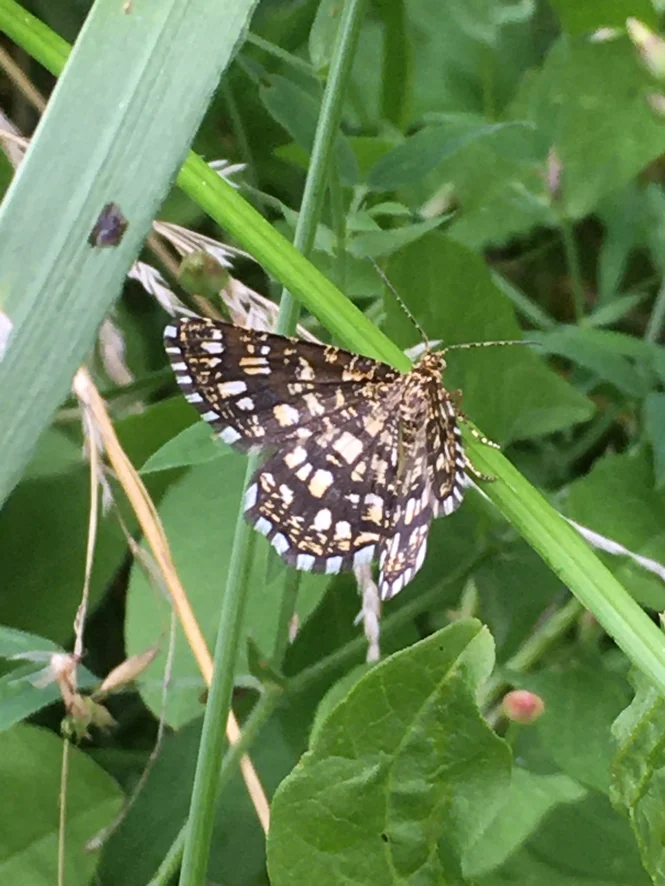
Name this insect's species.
Chiasmia clathrata
